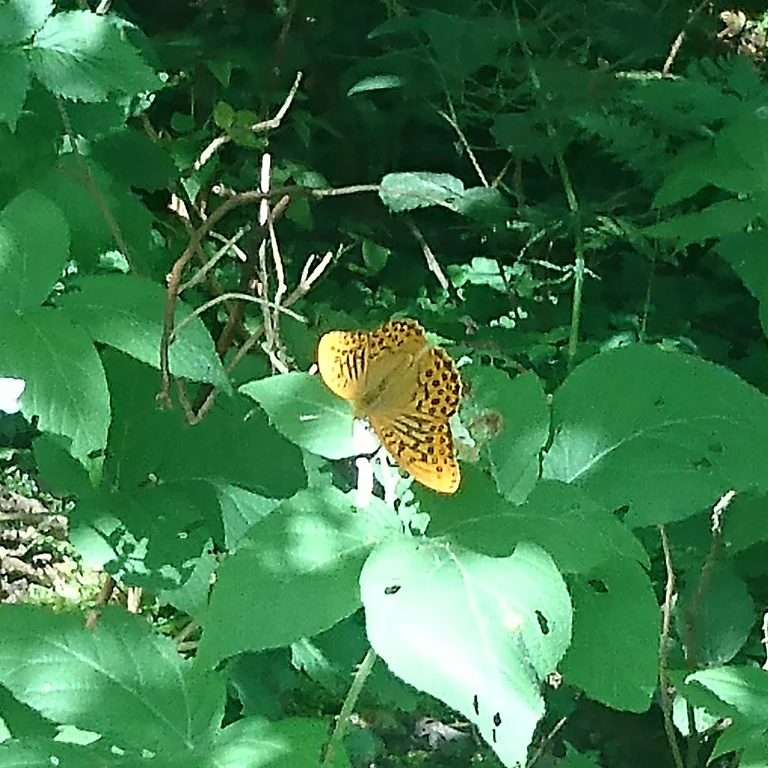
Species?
Argynnis paphia
